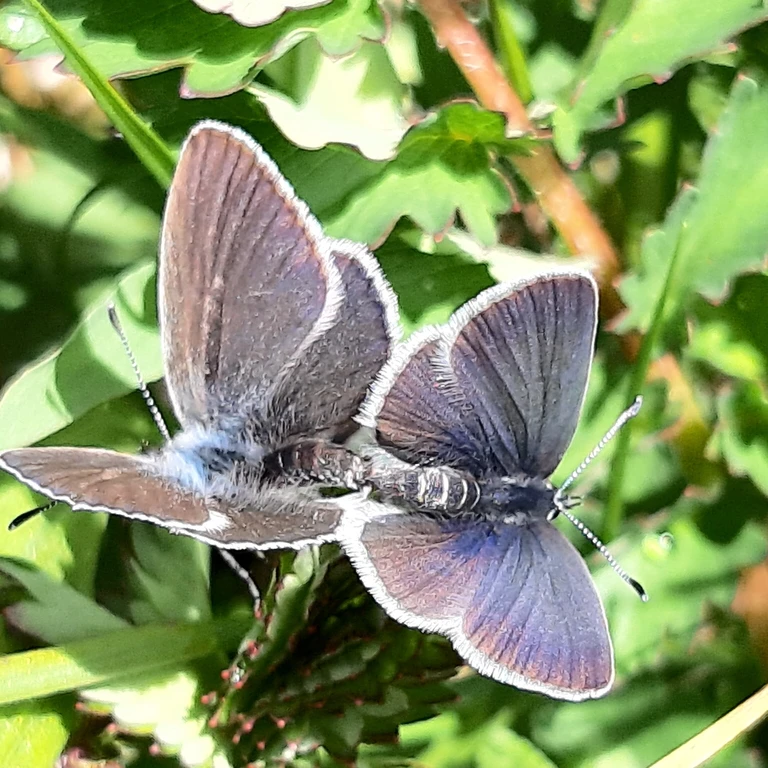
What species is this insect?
Cupido minimus
